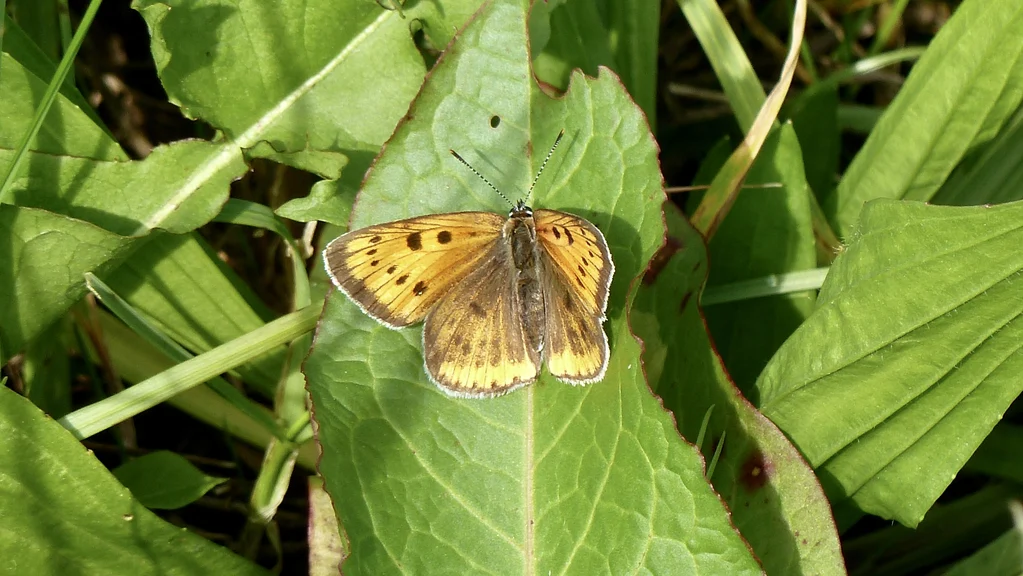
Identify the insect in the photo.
Lycaena dispar
